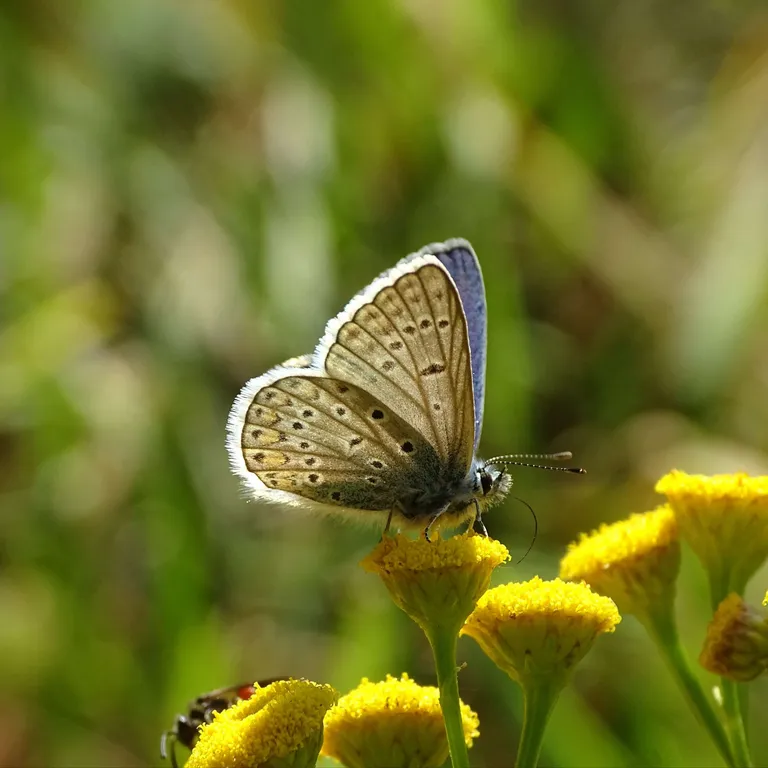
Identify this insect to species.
Polyommatus icarus
